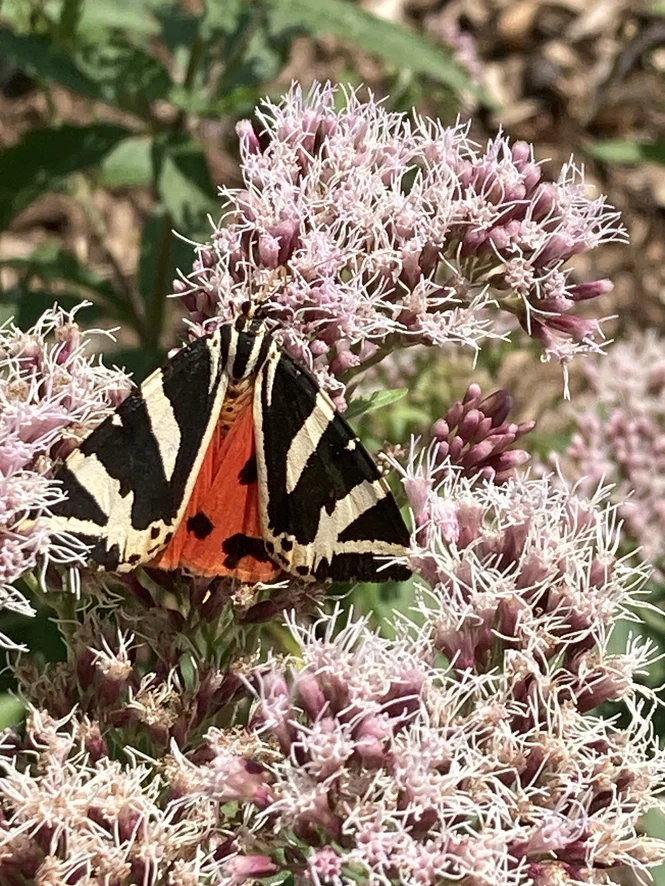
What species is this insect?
Euplagia quadripunctaria
